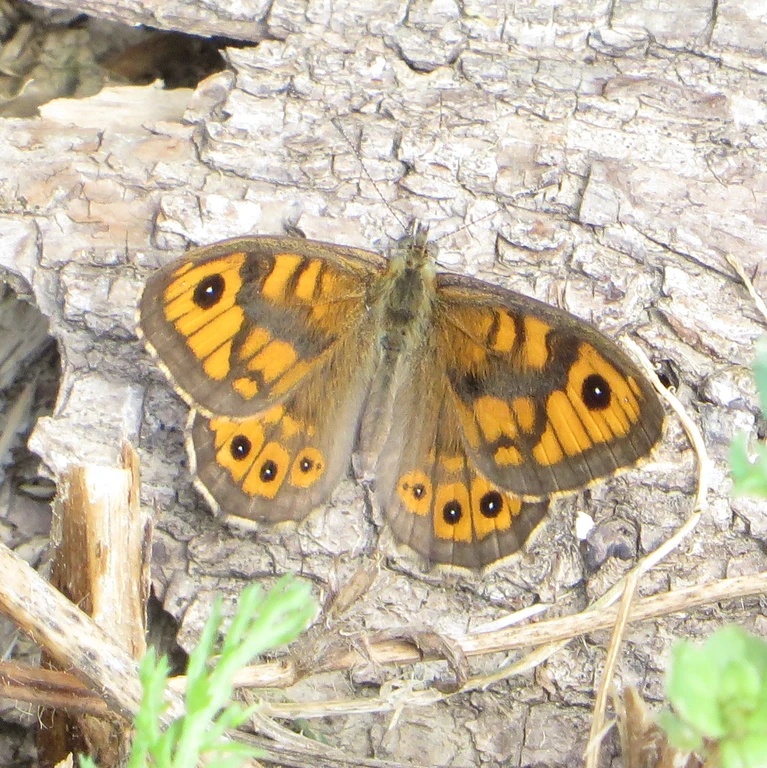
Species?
Lasiommata megera (also Pararge megera)
